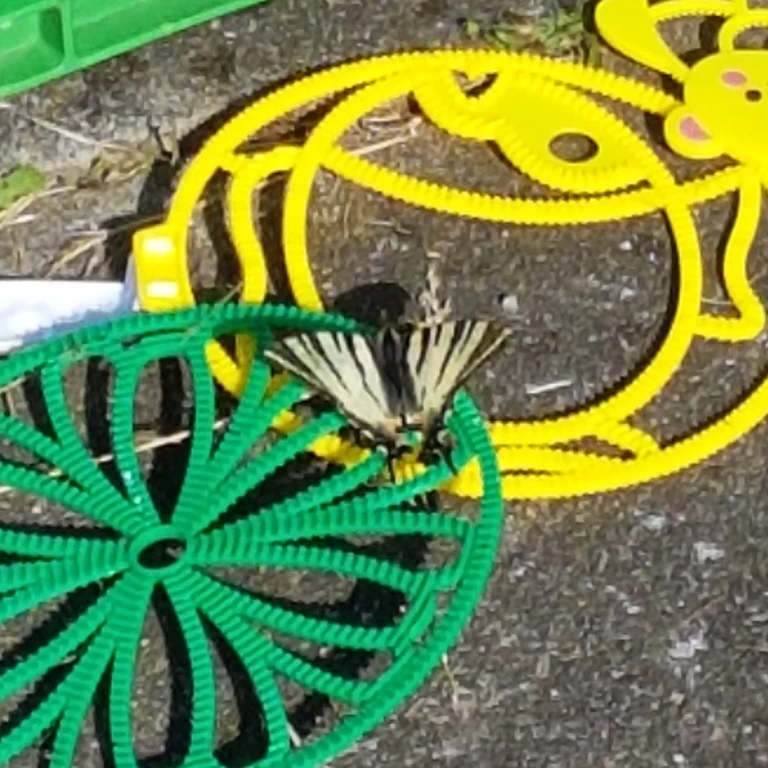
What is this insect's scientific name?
Iphiclides podalirius
